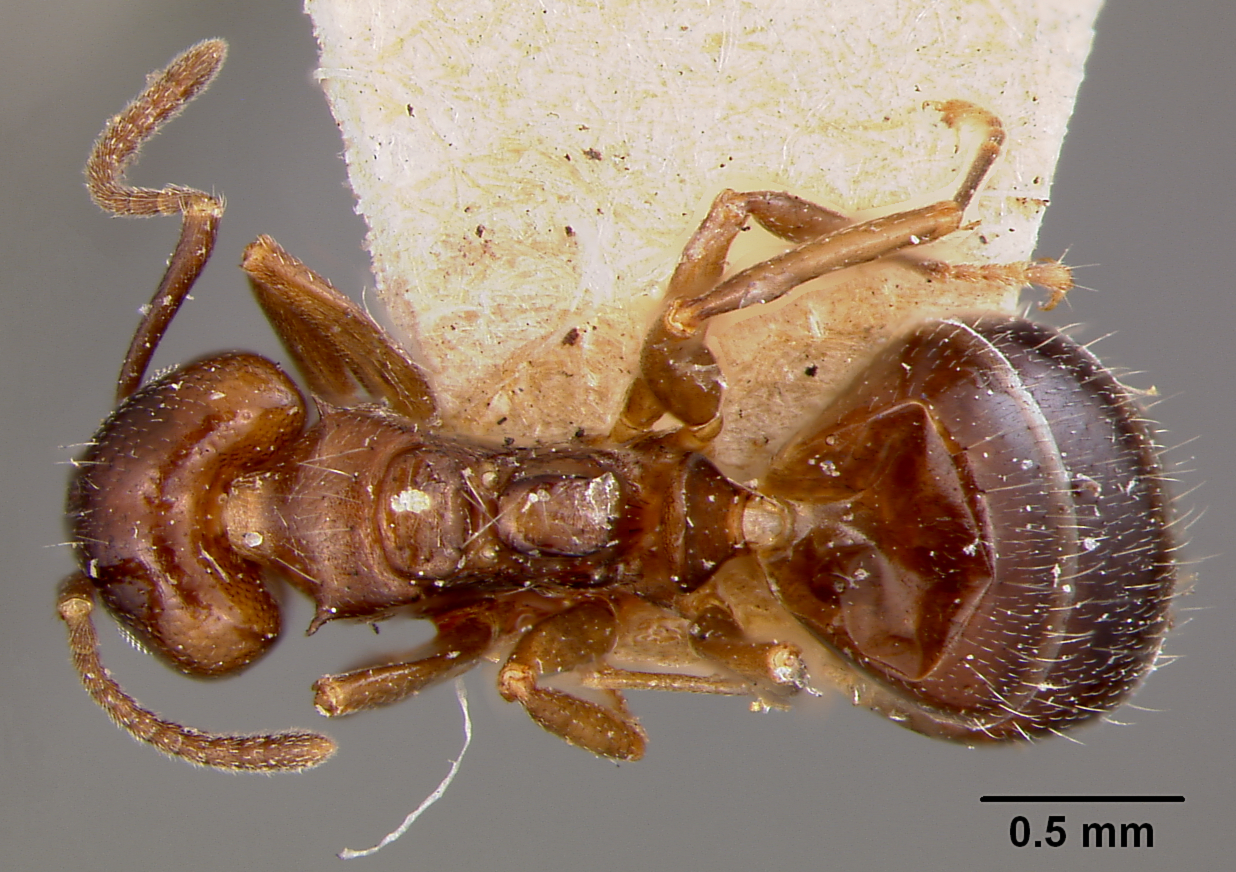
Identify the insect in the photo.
Dolichoderus debilis
